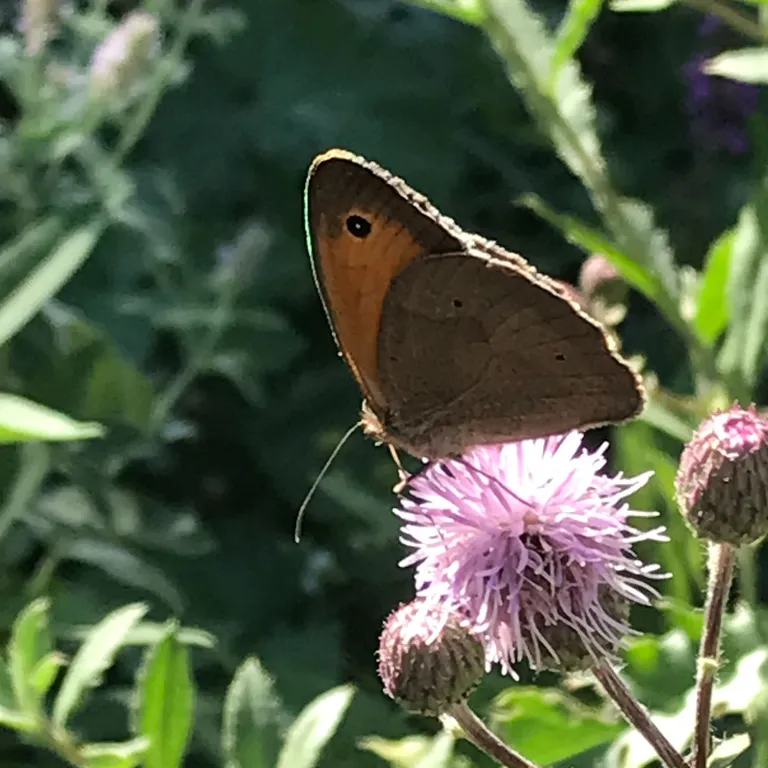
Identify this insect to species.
Maniola jurtina
